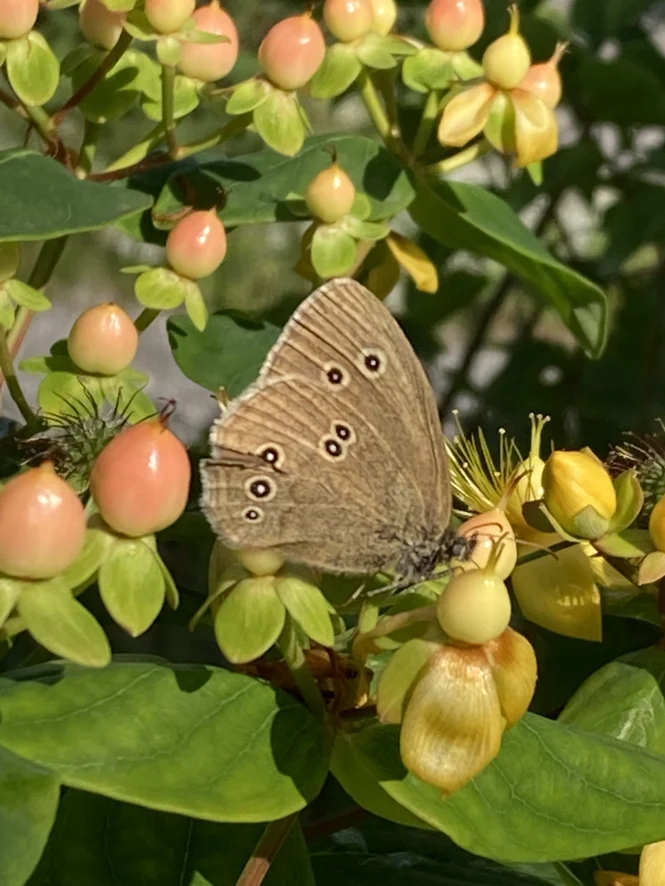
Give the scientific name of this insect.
Aphantopus hyperantus
